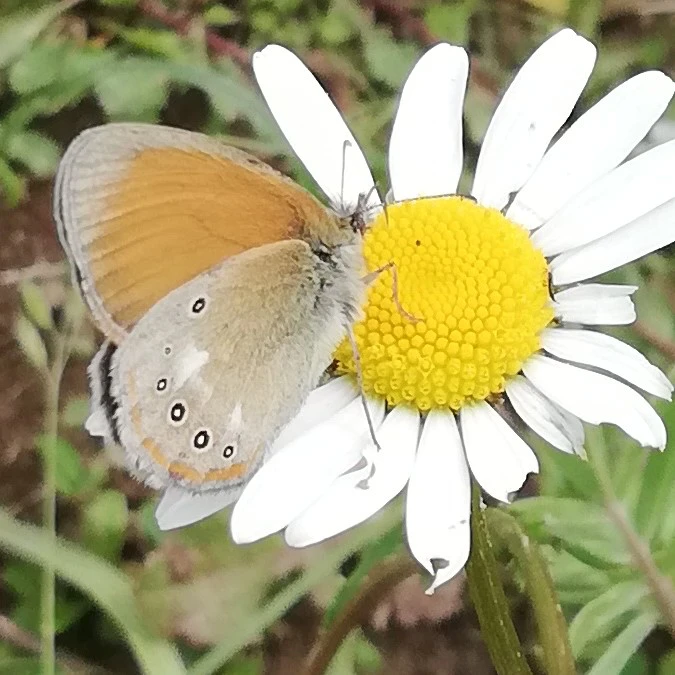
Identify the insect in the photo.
Coenonympha glycerion (also Coenonympha iphis)
